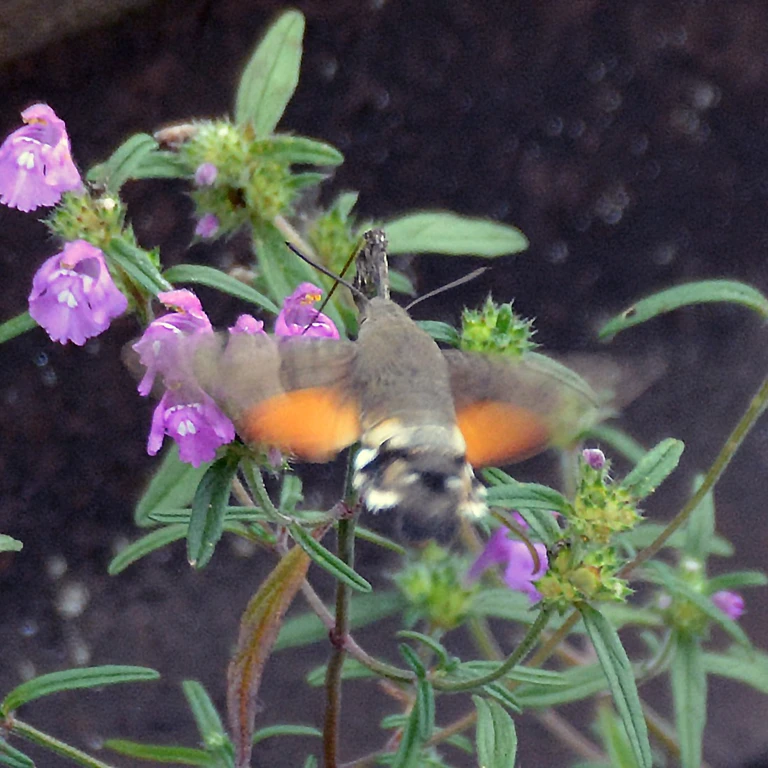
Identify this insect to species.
Macroglossum stellatarum
